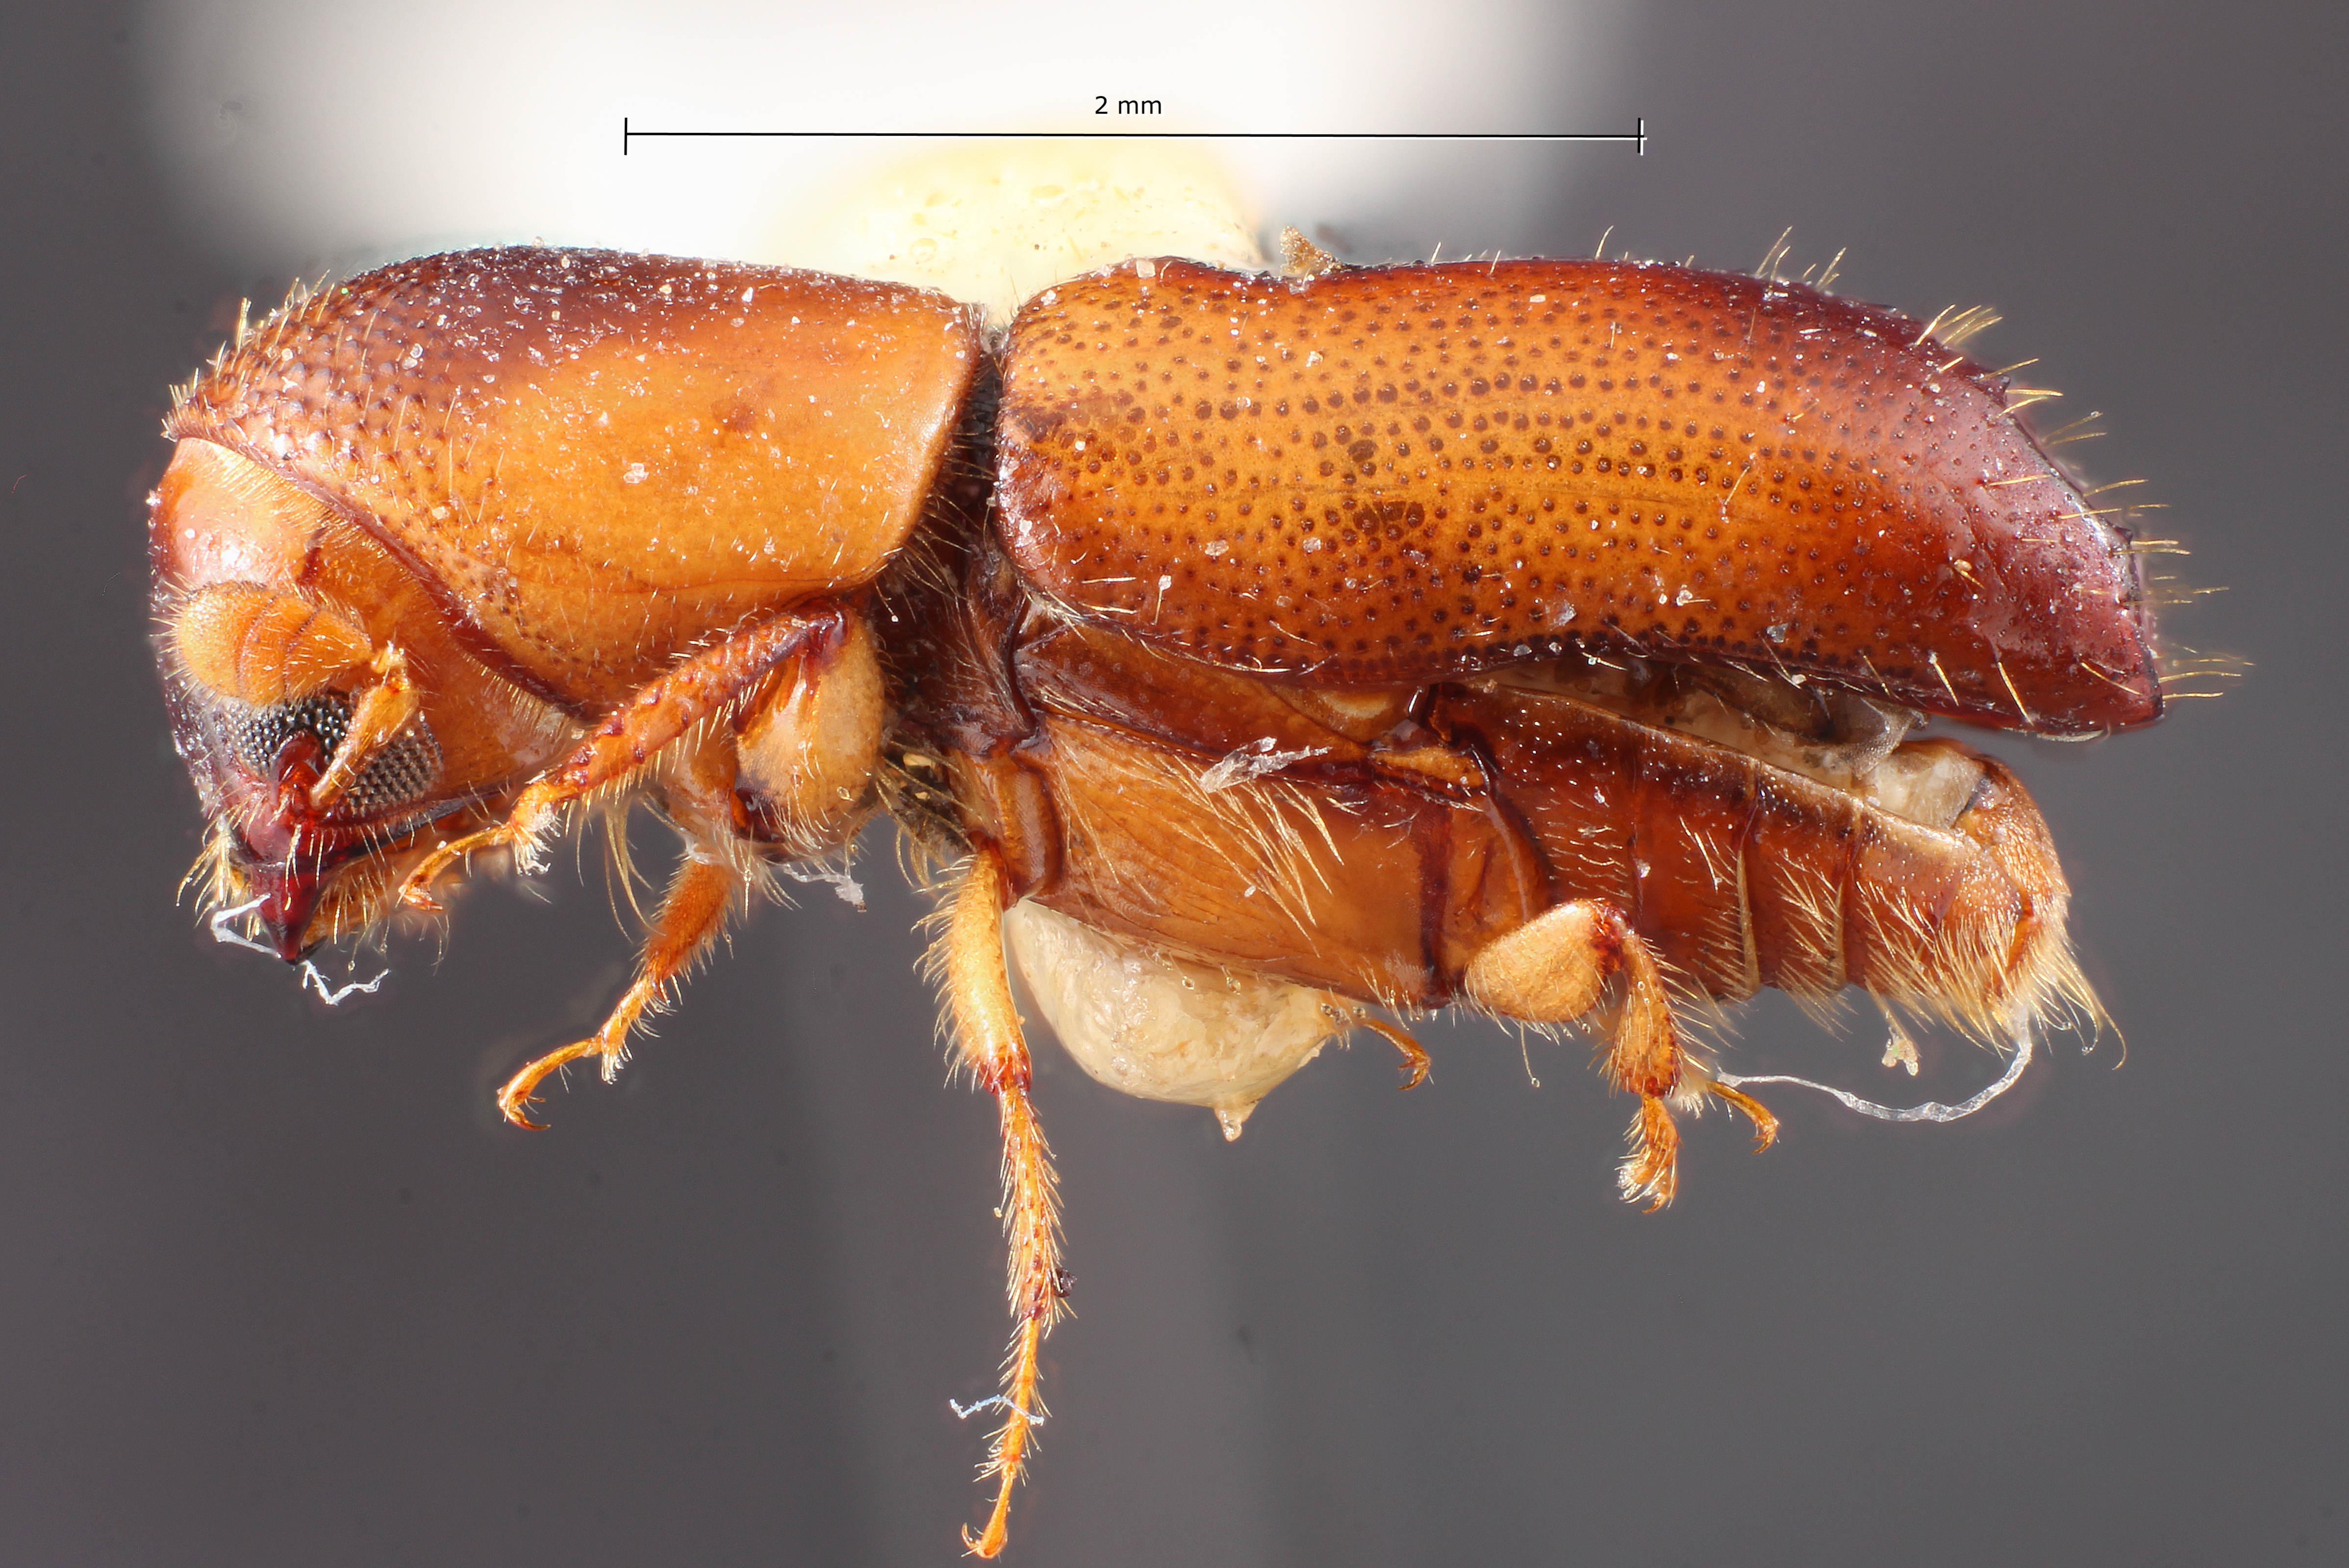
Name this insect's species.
Monarthrum sulcatum
